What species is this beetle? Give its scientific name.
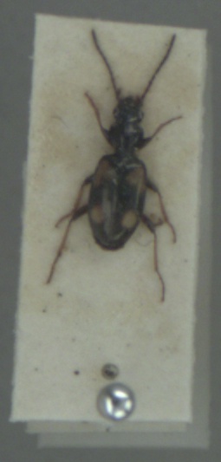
Bembidion illigeri
